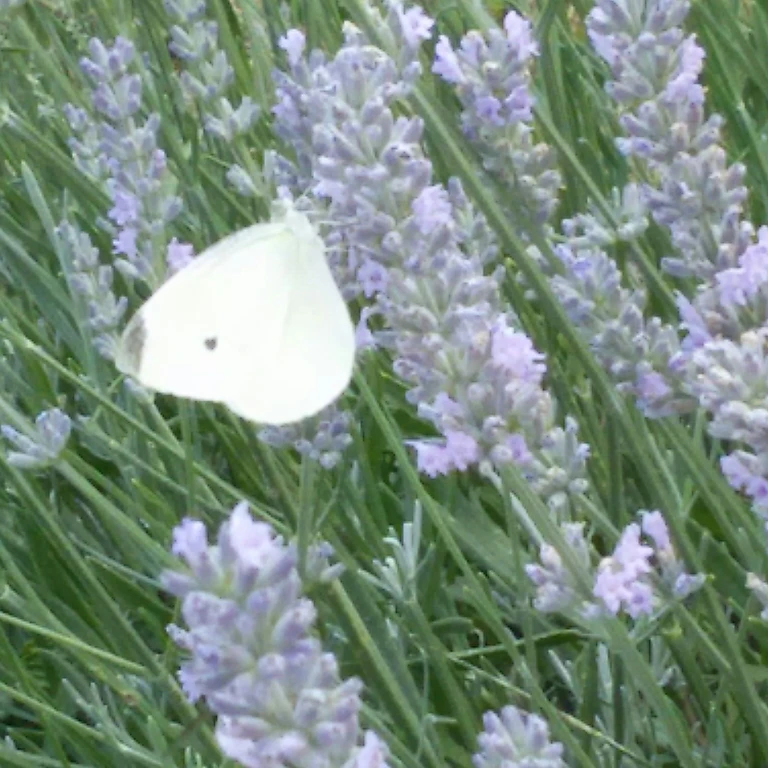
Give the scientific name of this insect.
Pieris rapae
